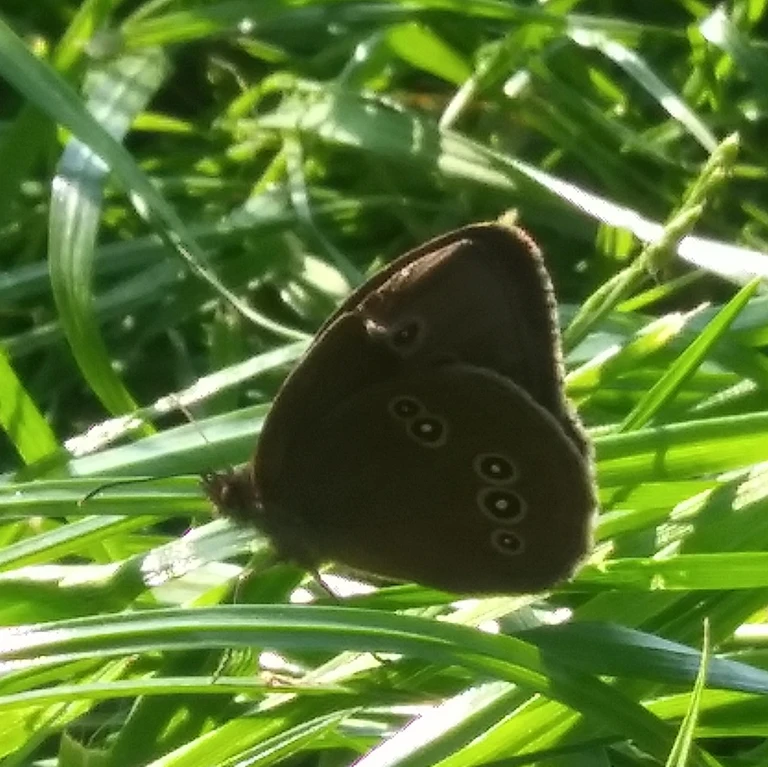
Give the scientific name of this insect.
Aphantopus hyperantus
